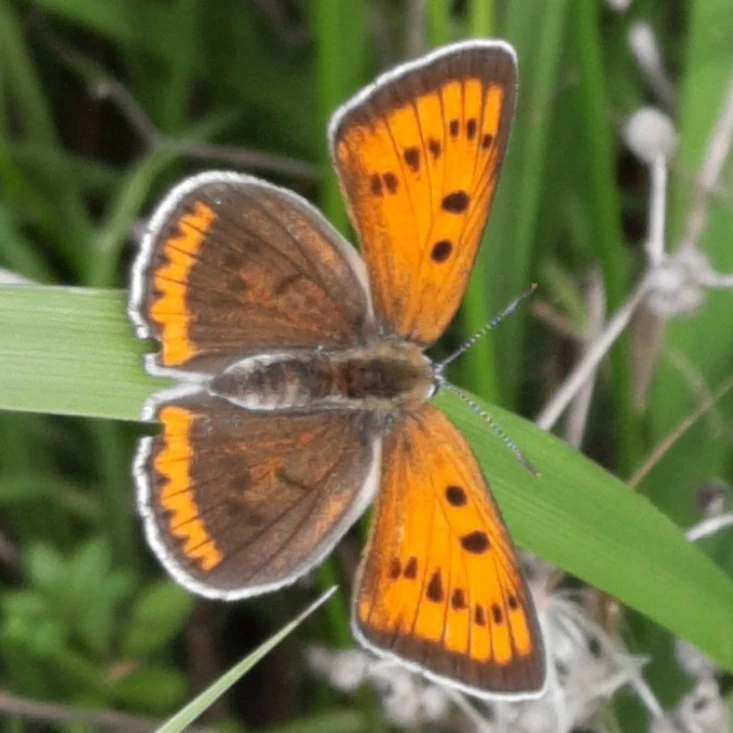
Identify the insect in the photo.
Lycaena dispar
